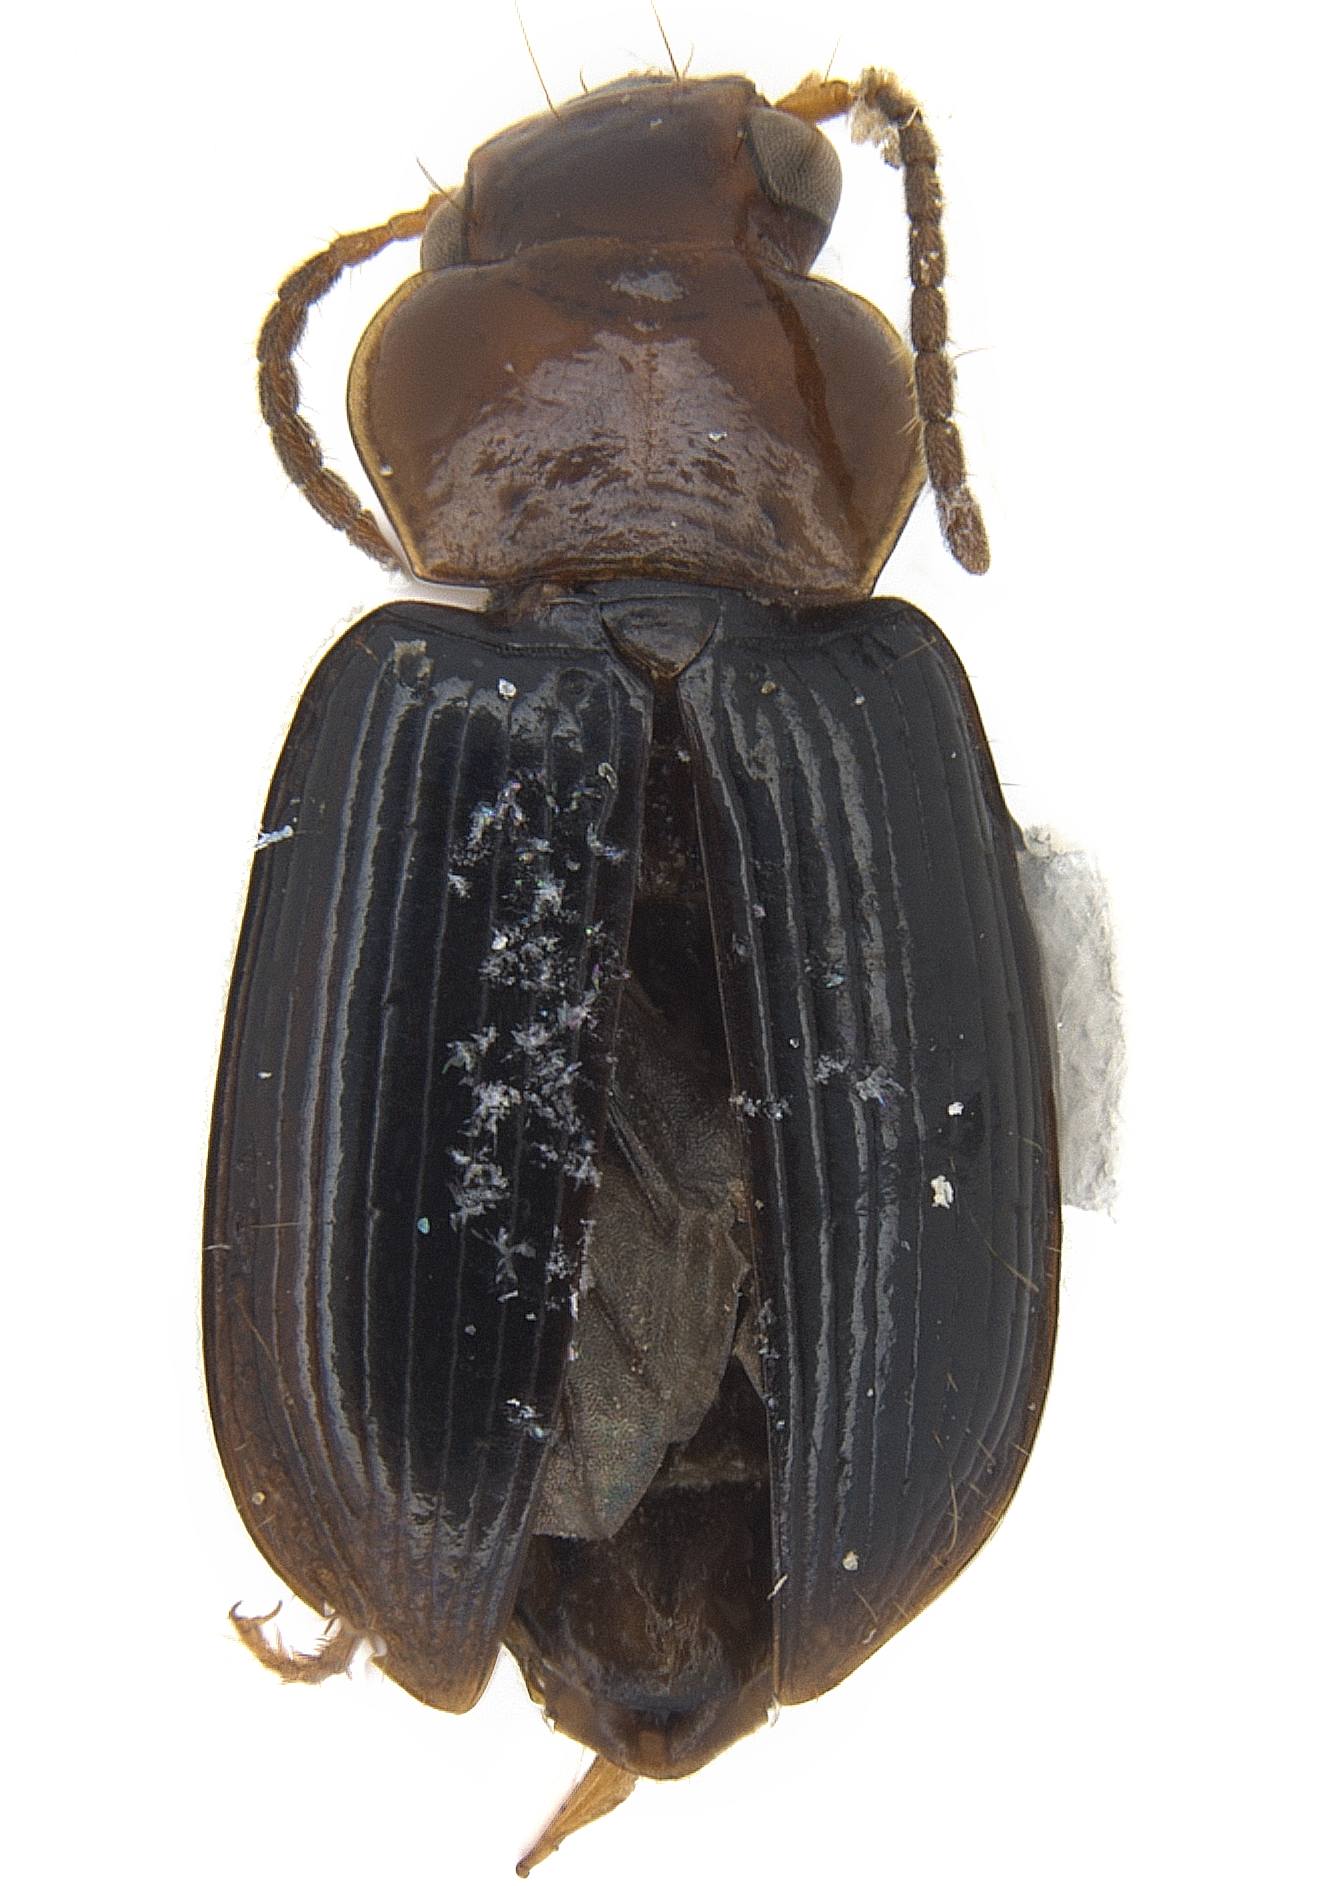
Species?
Selenophorus ruficollis
